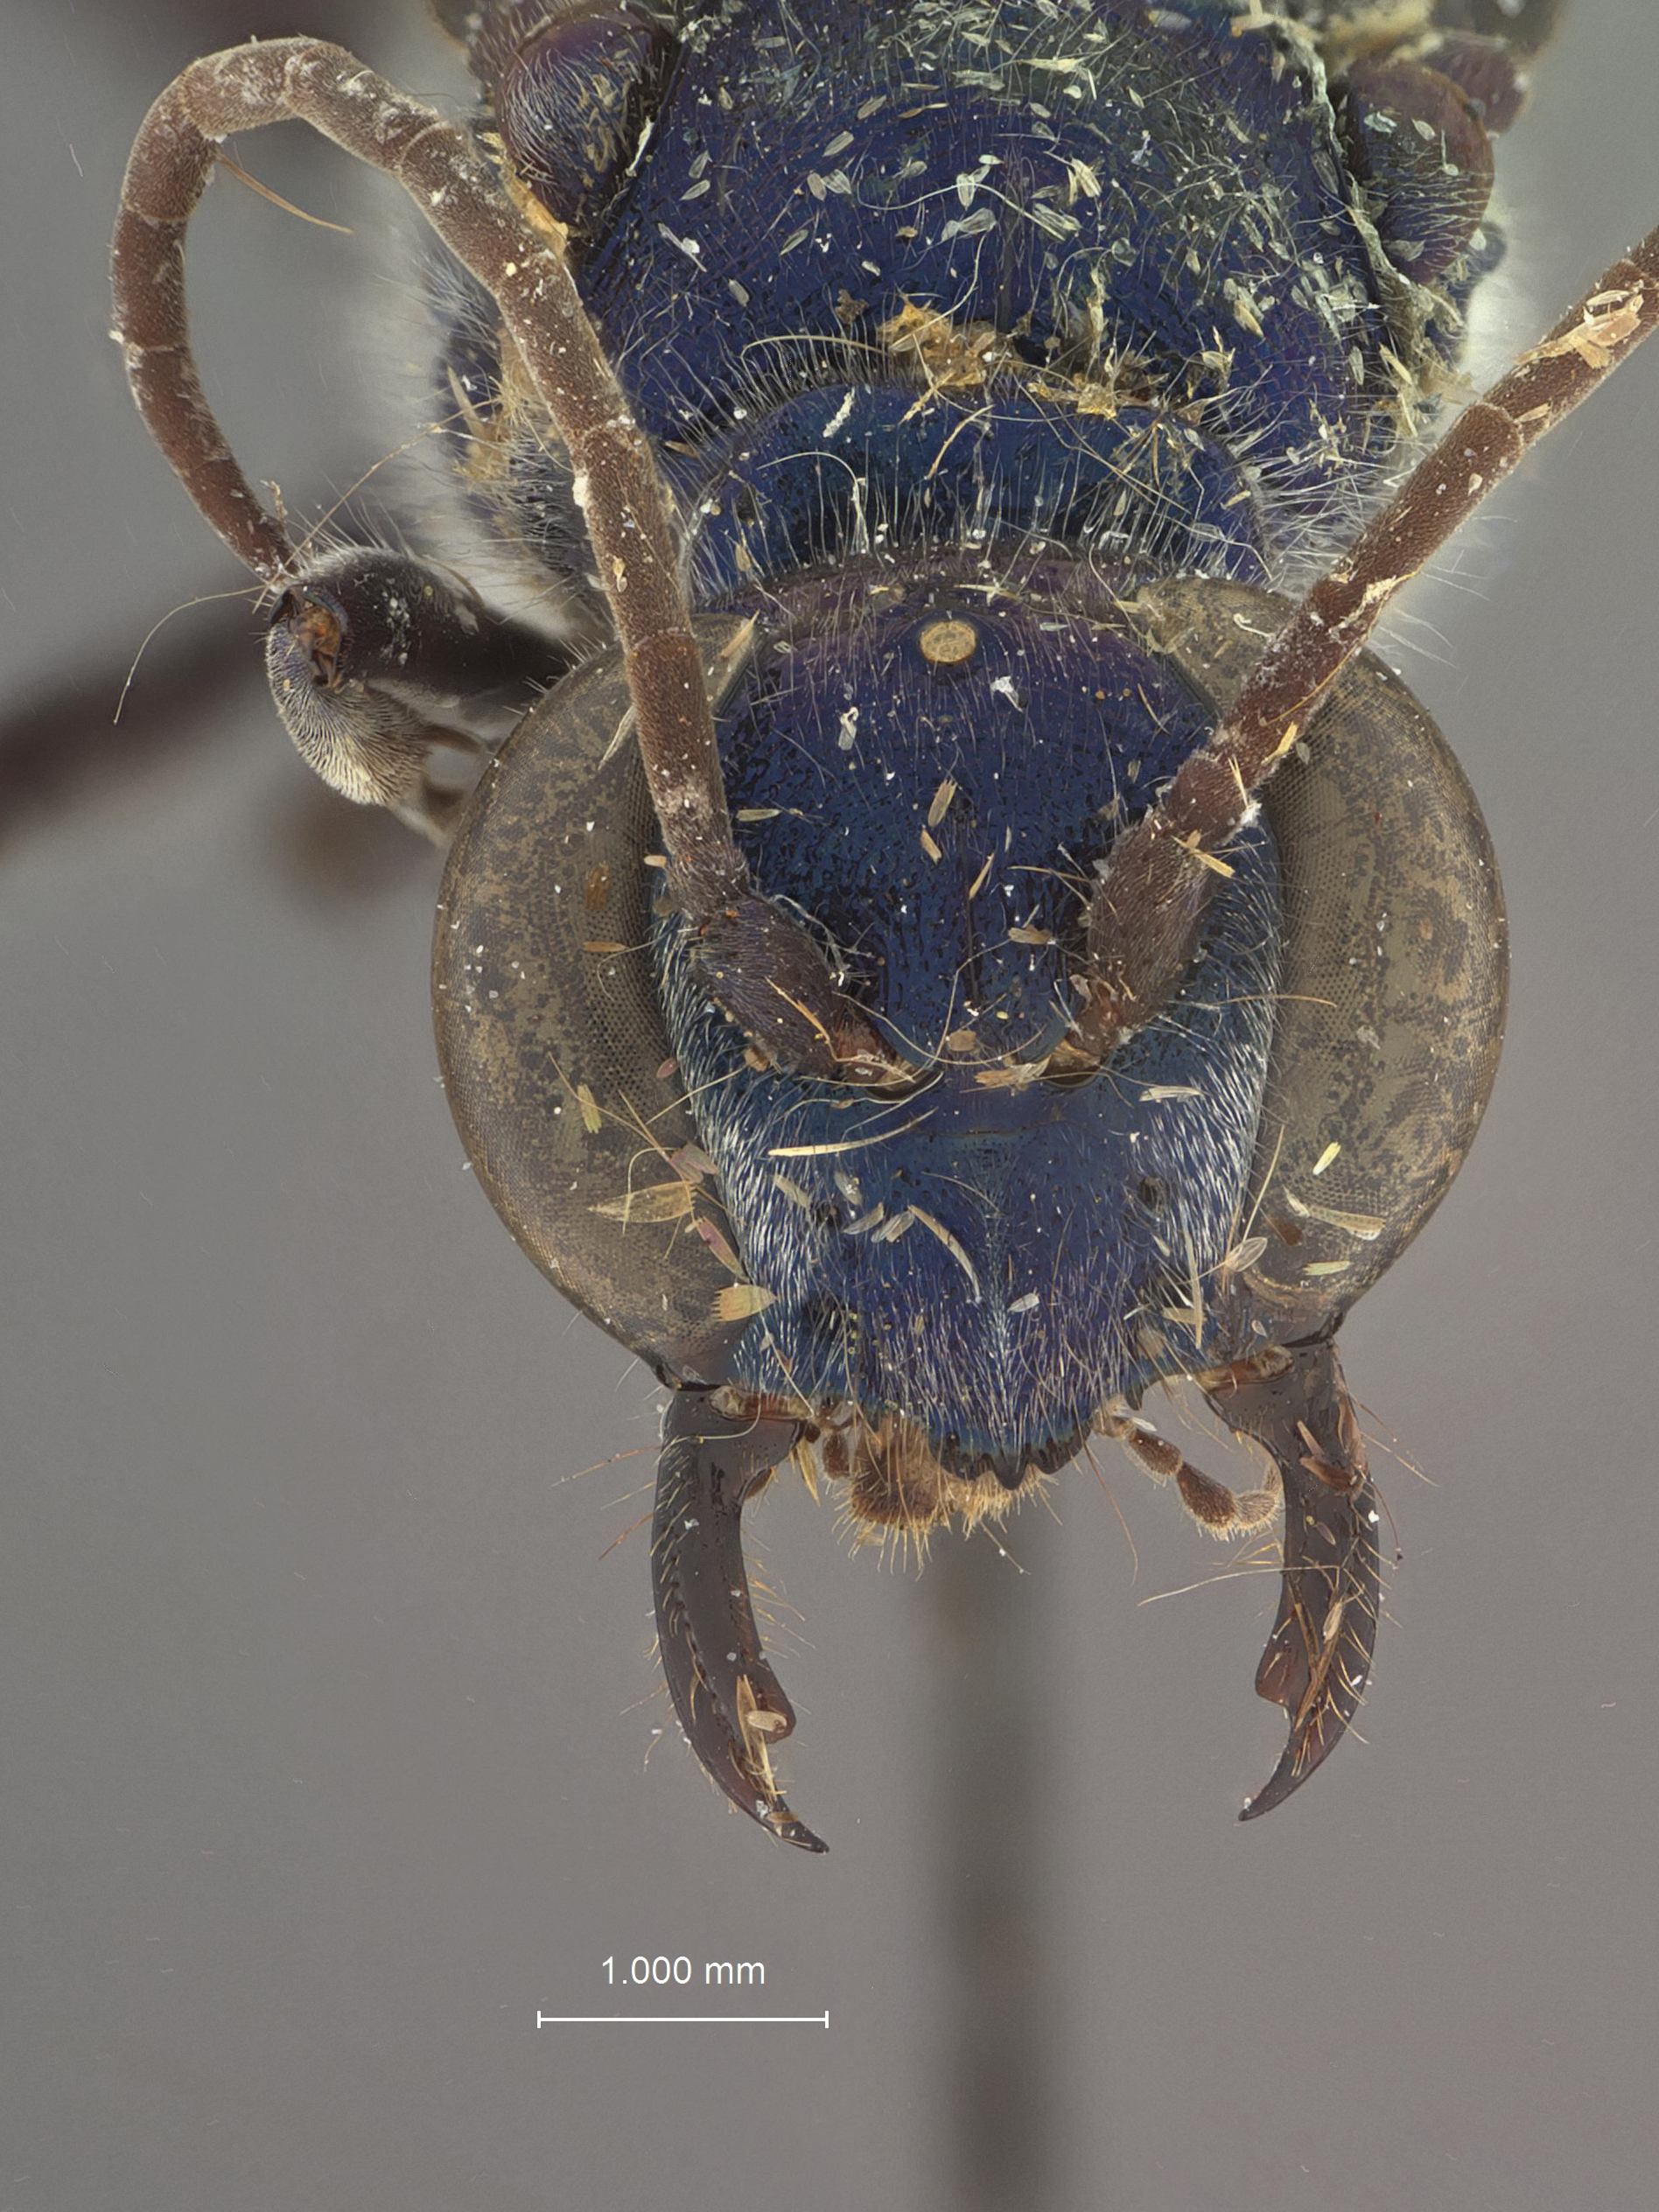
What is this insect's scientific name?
Chalybion lividum
